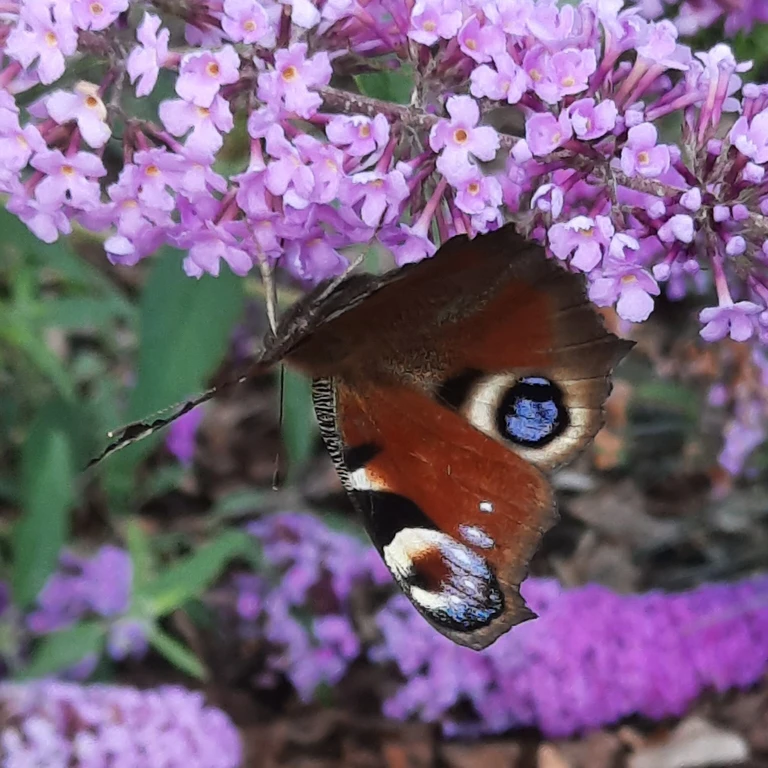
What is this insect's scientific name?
Aglais io
